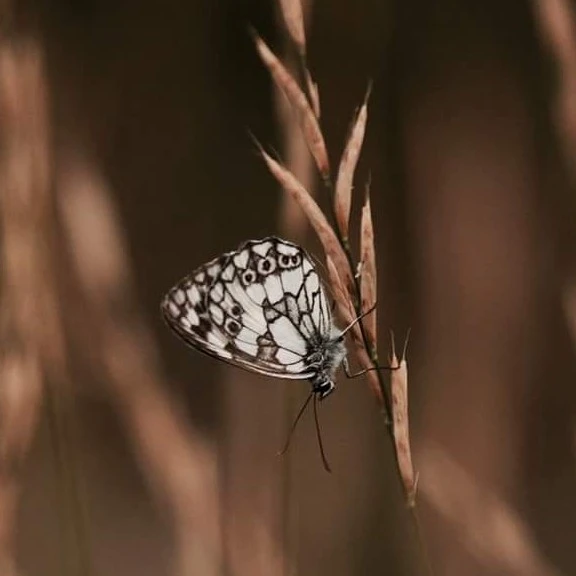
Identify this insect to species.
Melanargia galathea
